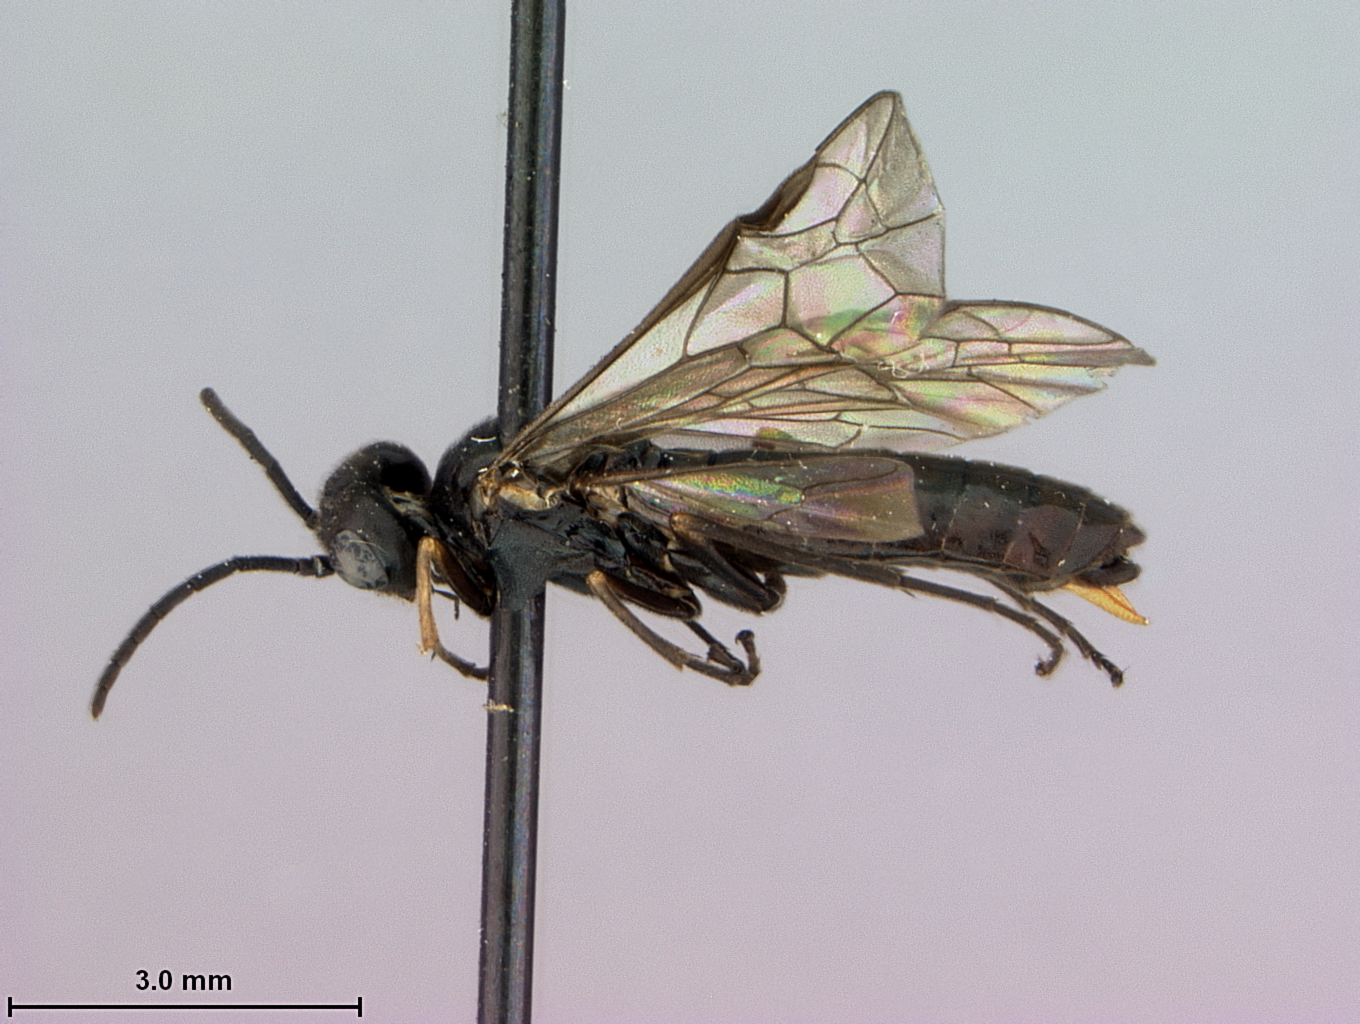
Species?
Emphytina vanduzeei
